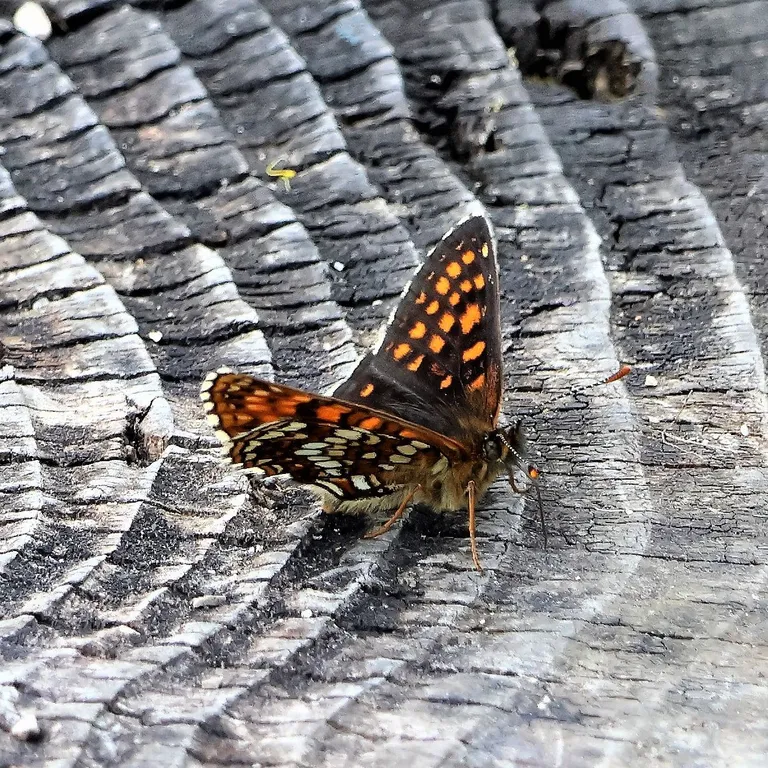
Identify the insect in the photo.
Melitaea diamina
